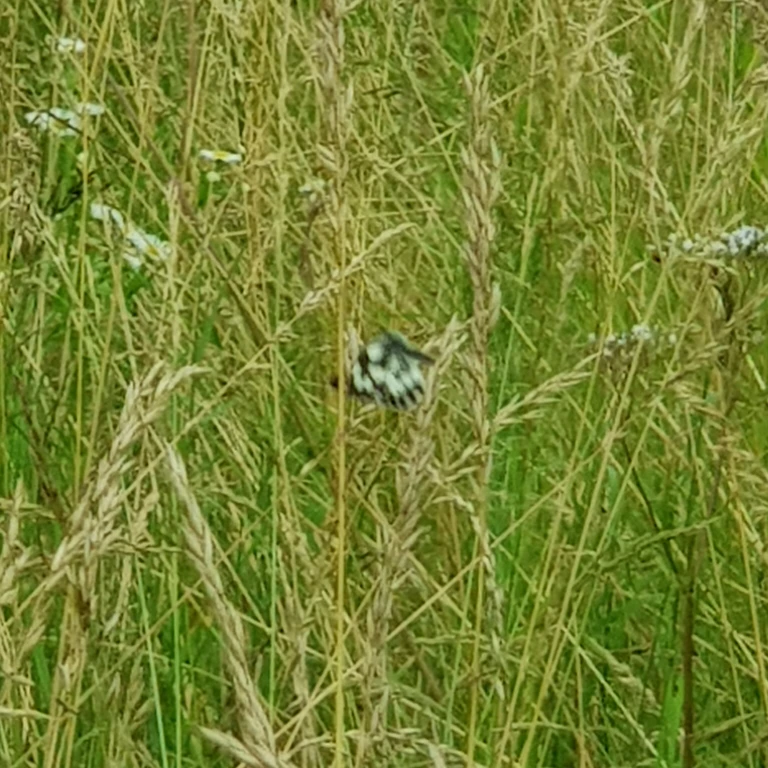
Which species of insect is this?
Melanargia galathea
